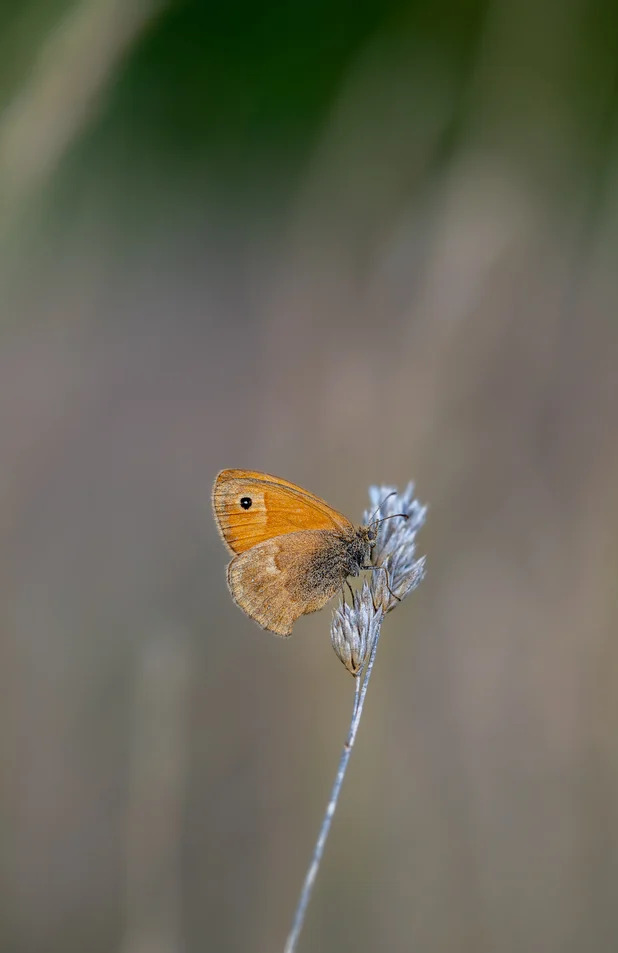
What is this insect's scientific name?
Coenonympha pamphilus
